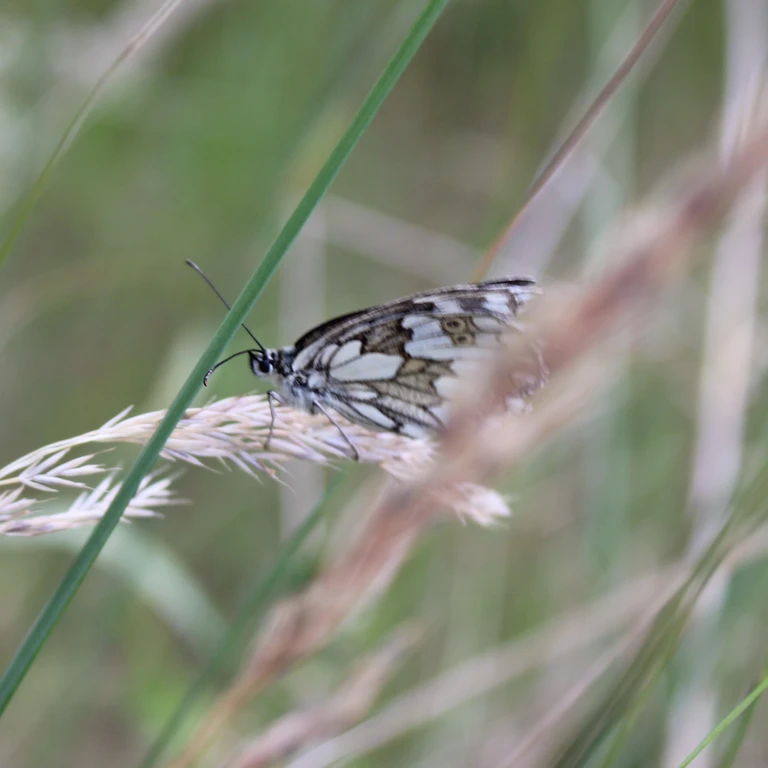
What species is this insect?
Melanargia galathea
